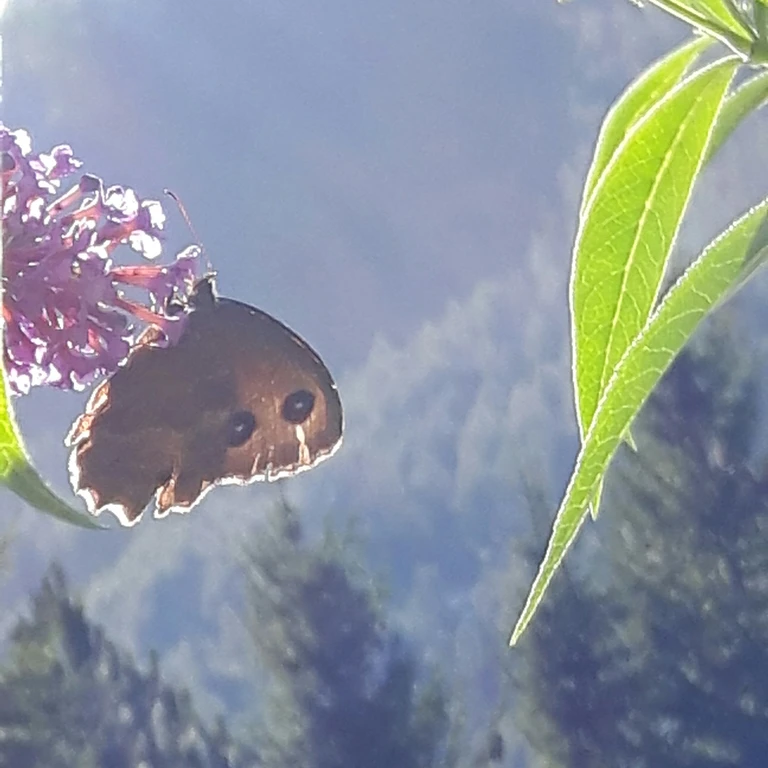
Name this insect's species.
Minois dryas
